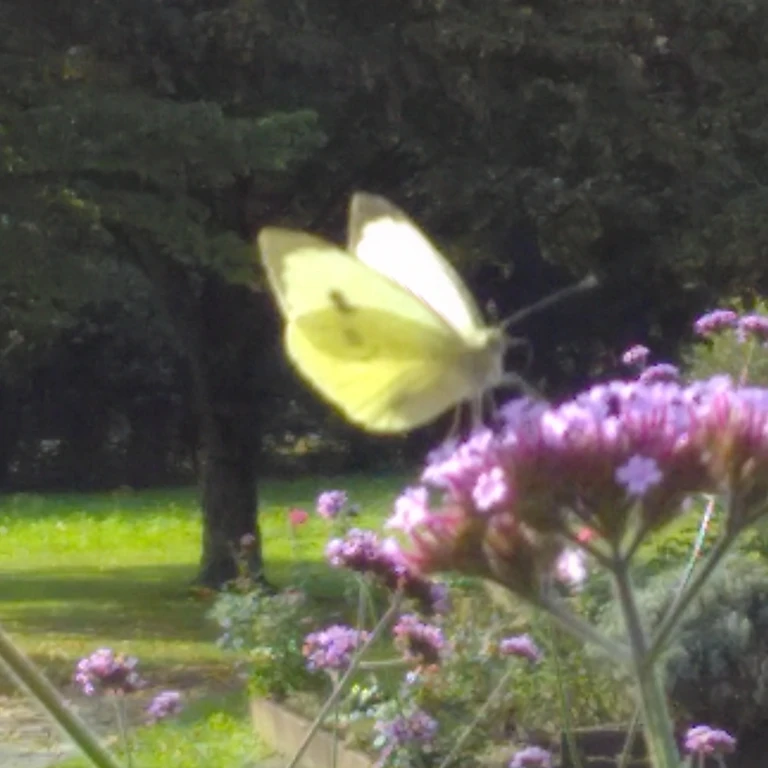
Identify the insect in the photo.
Pieris brassicae
